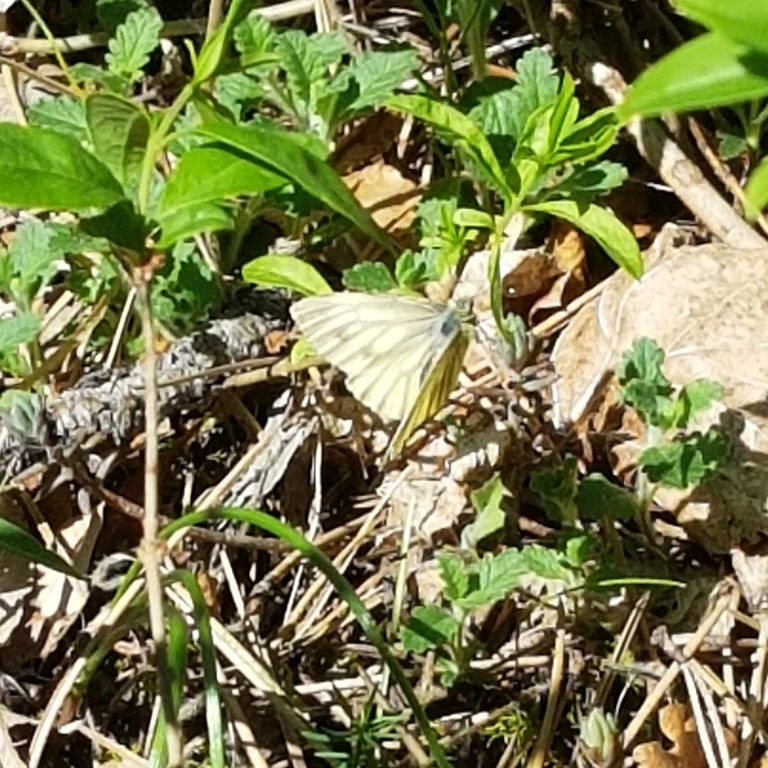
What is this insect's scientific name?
Pieris napi
